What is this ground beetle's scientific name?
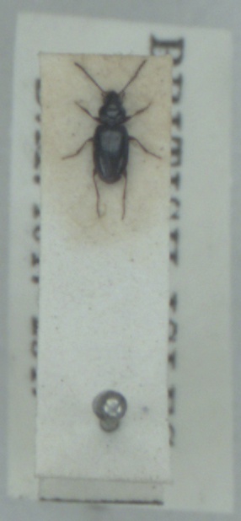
Bembidion guttula
